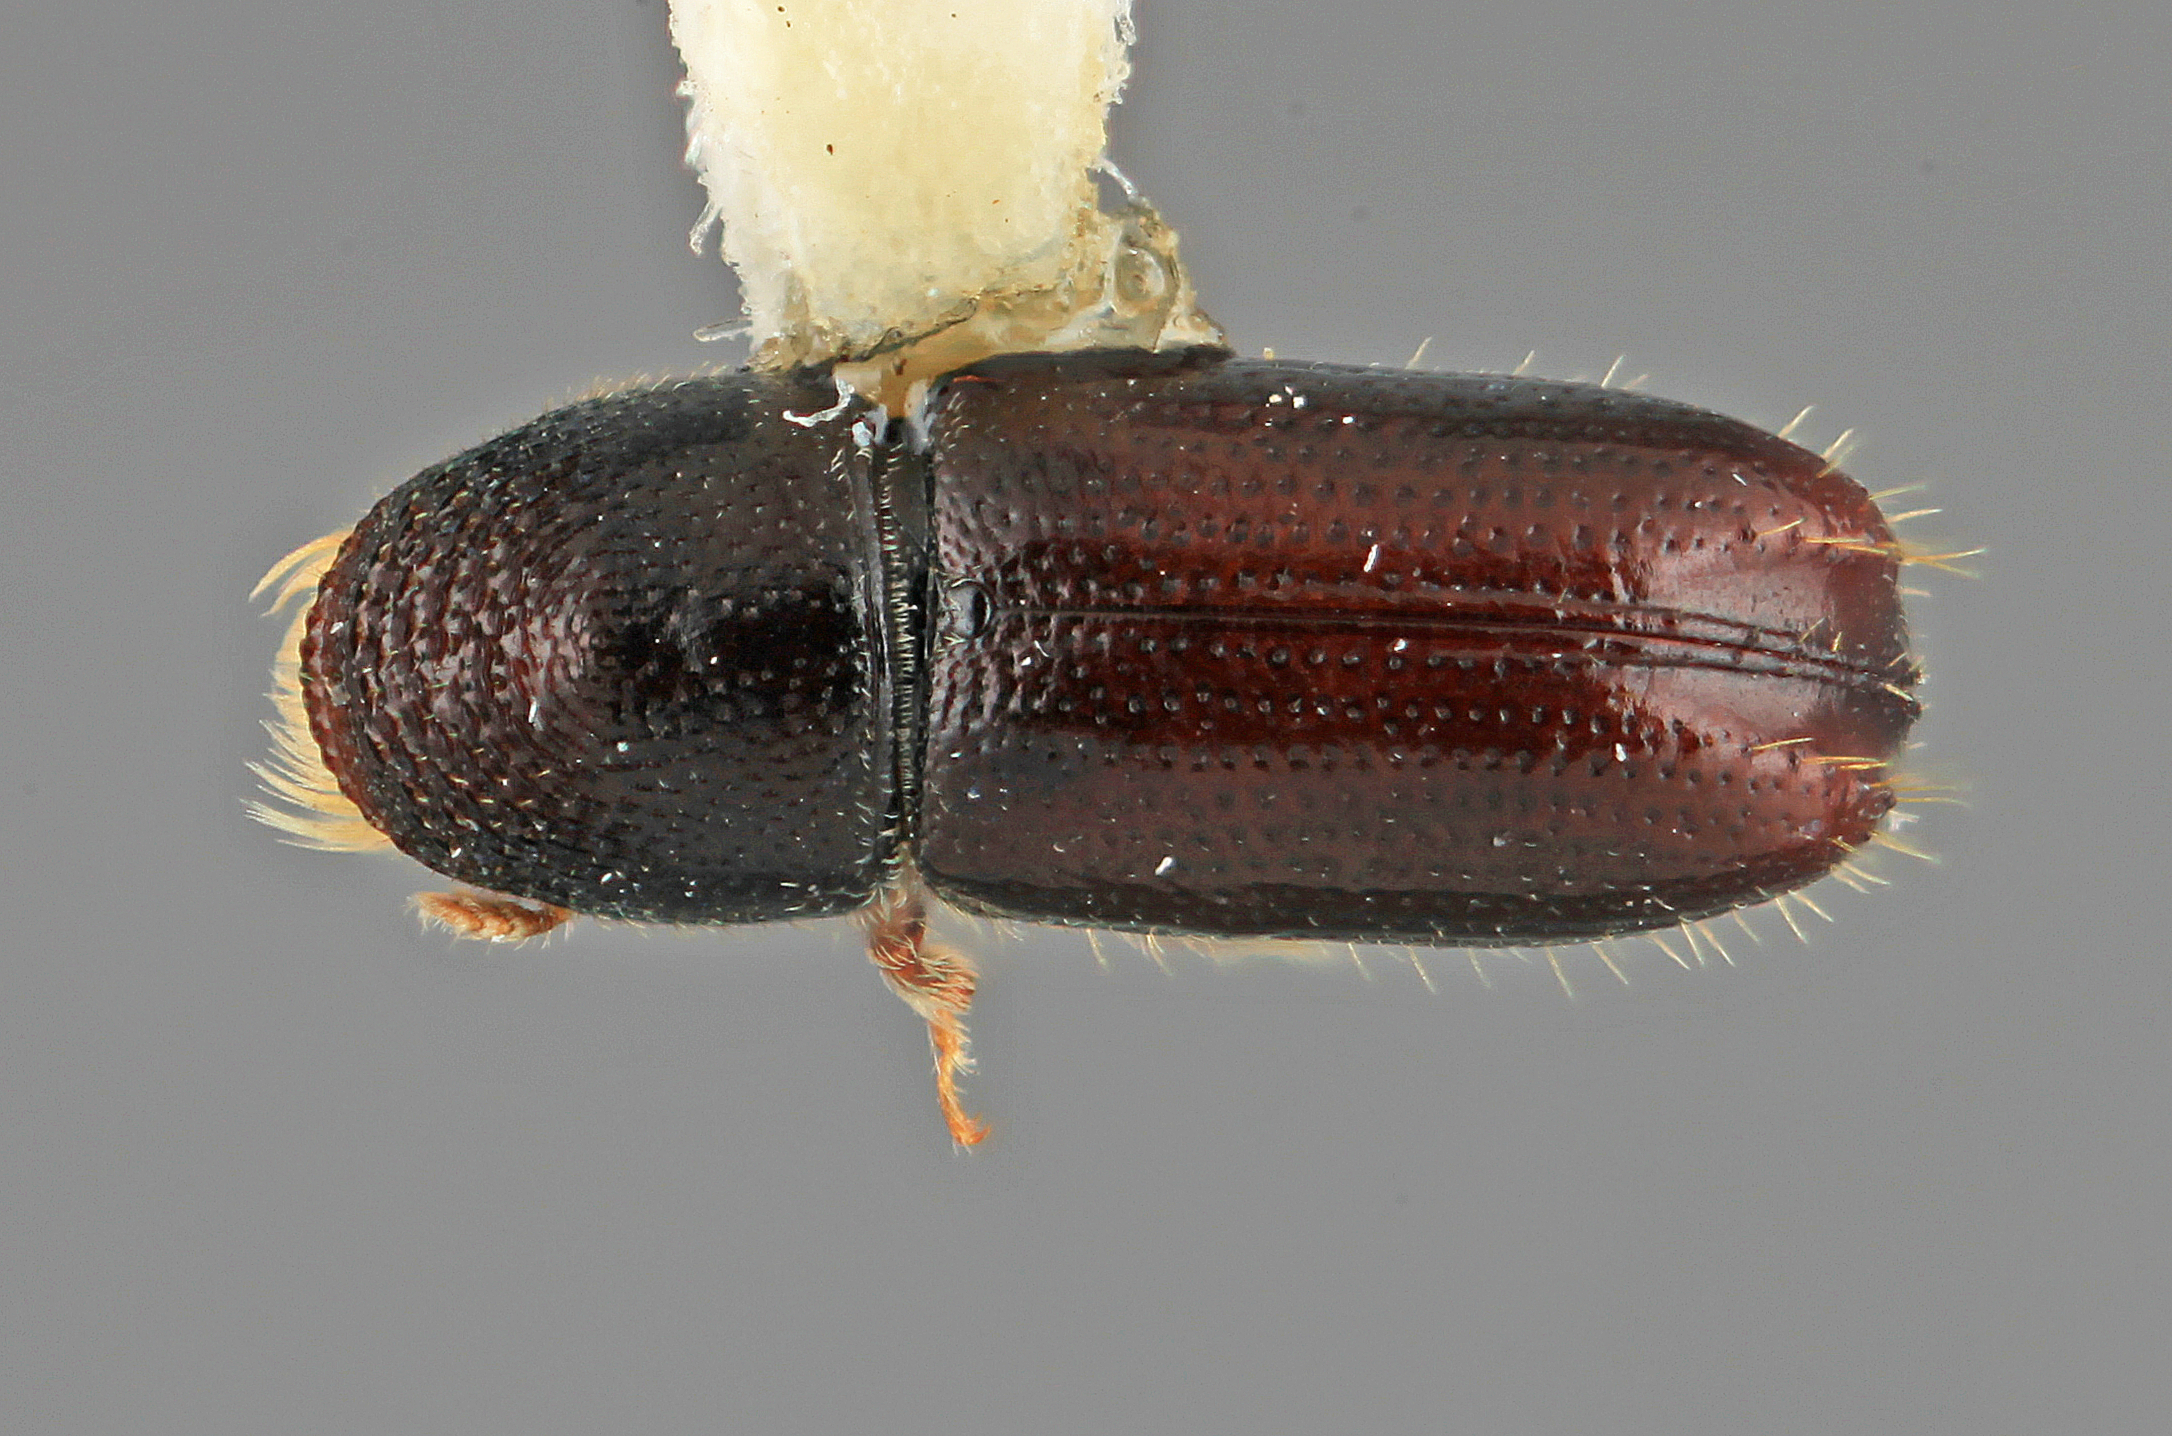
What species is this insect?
Pityophthorus apachae
